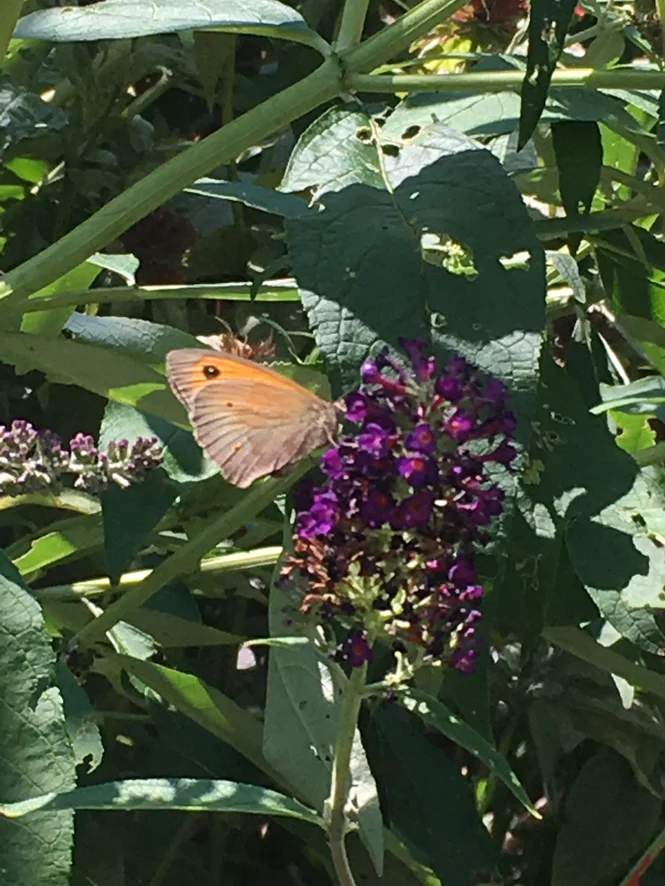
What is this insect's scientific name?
Maniola jurtina
